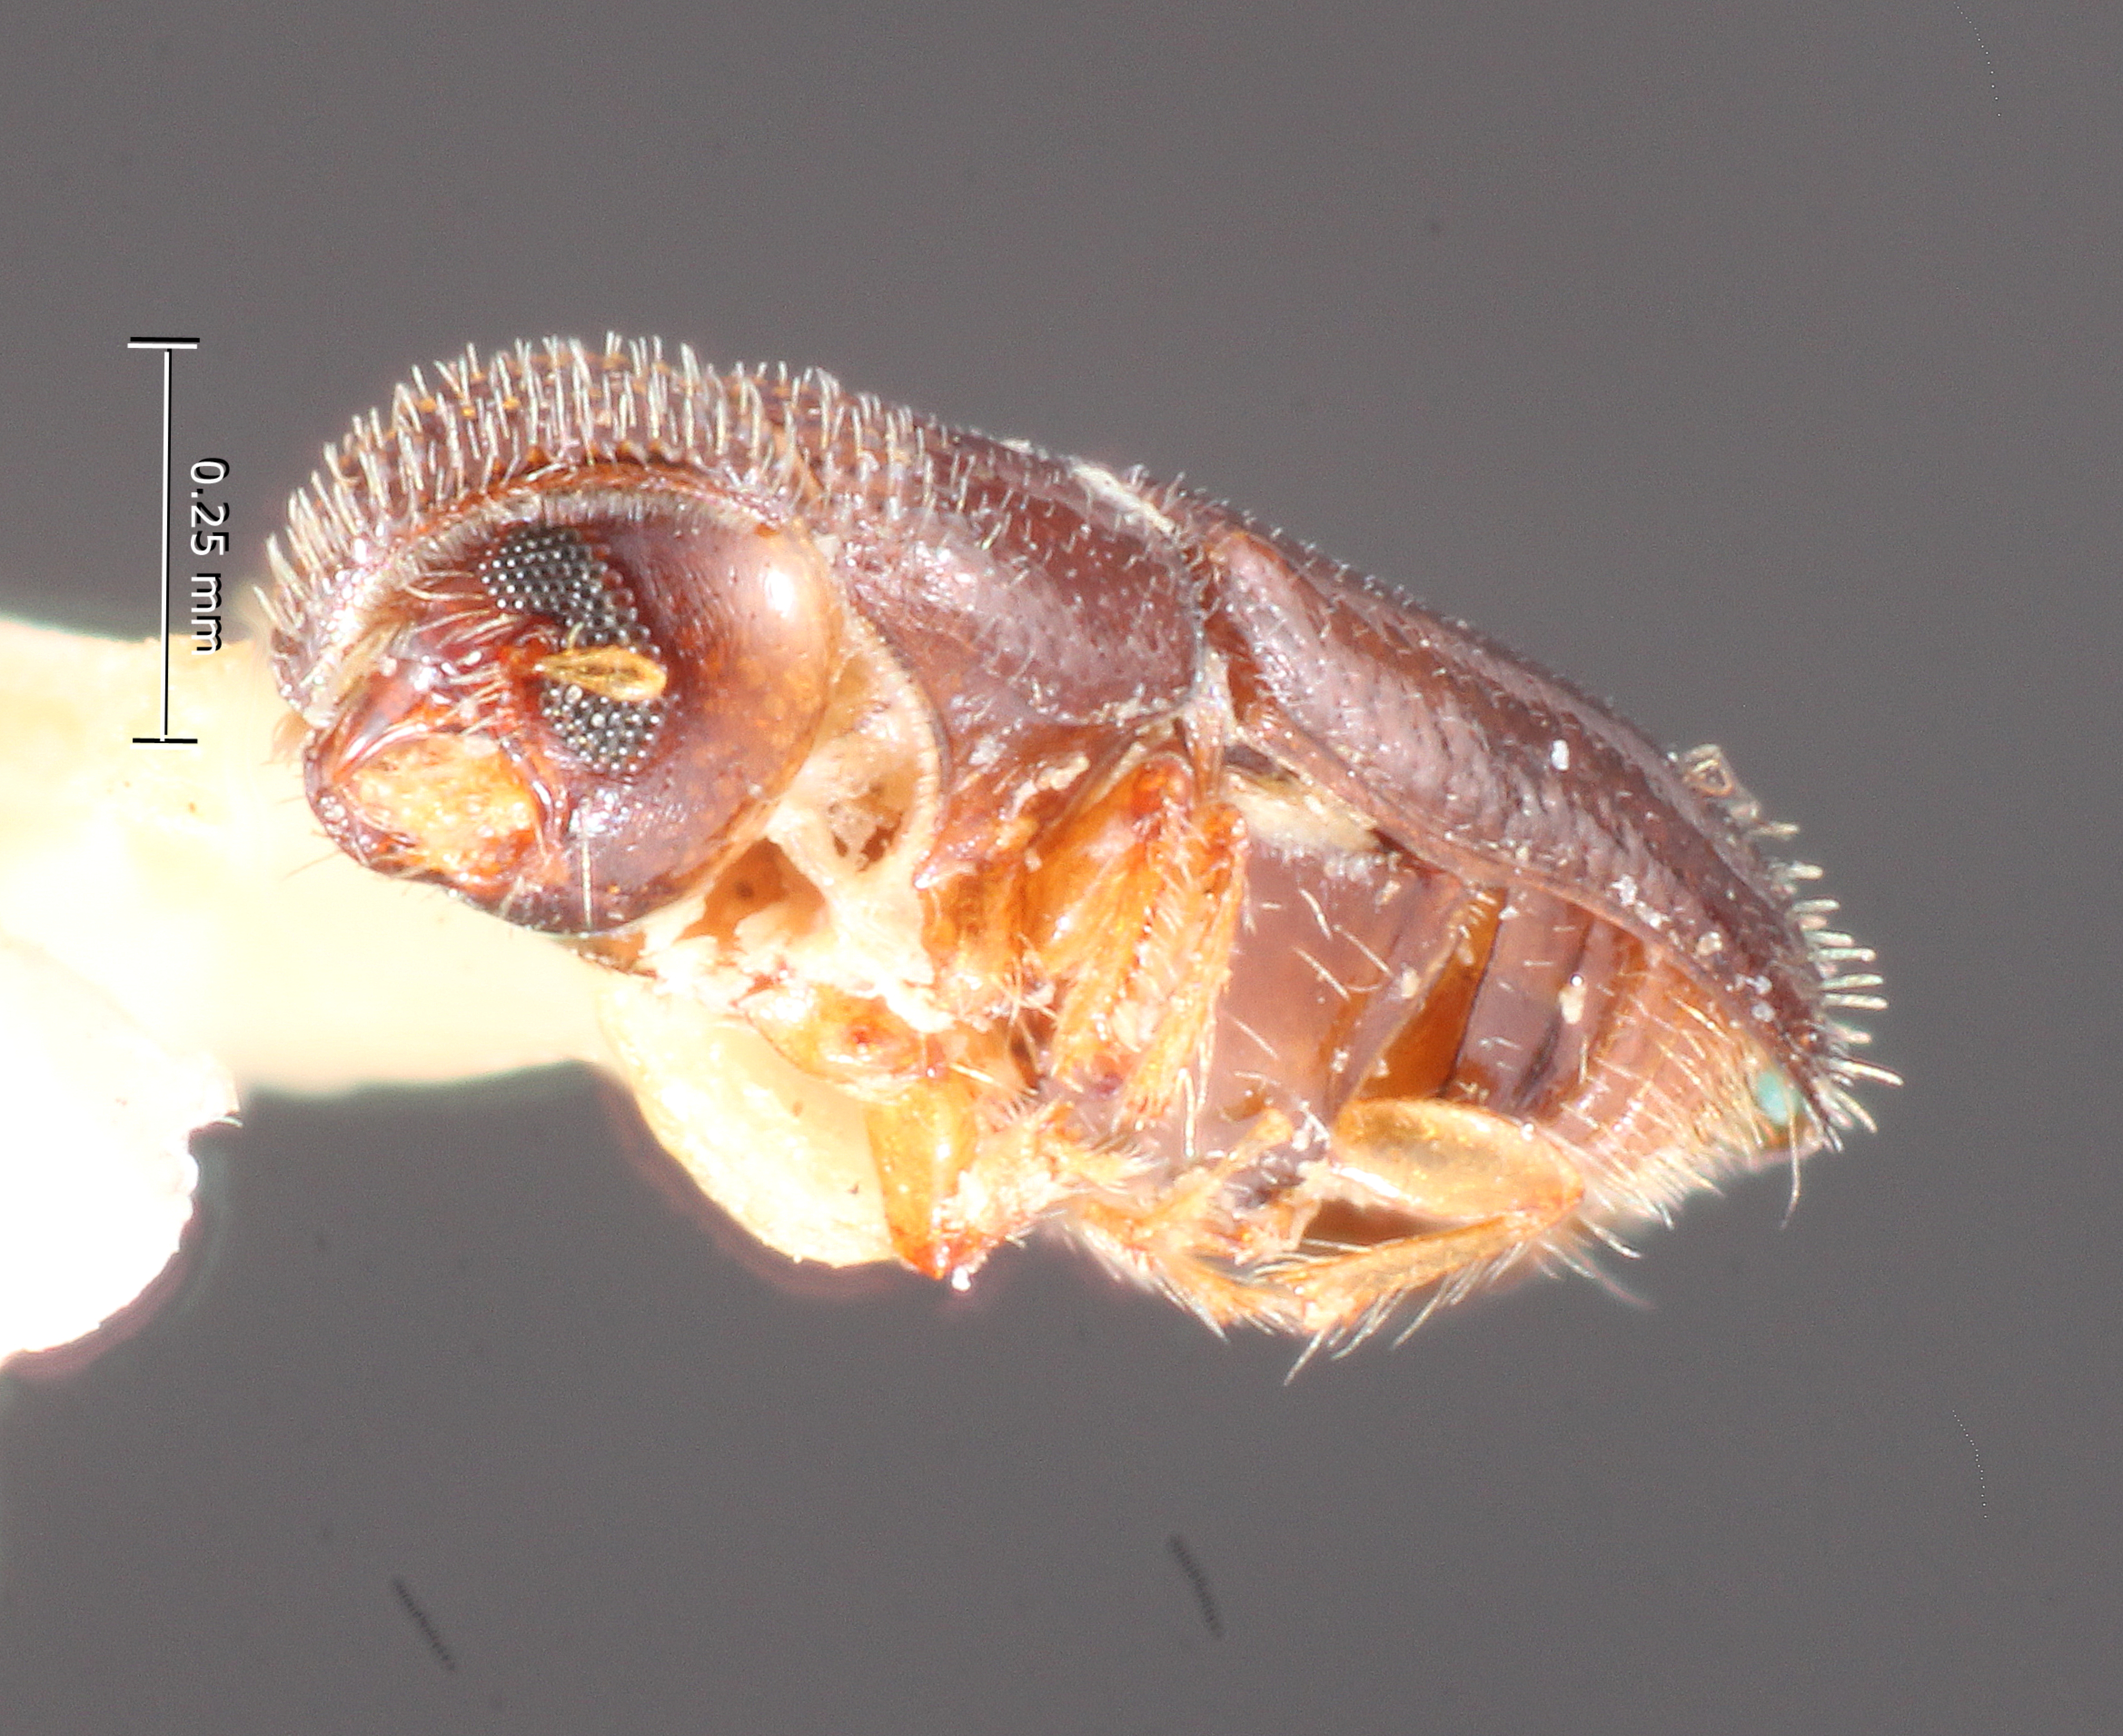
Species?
Pityophthoroides robai
